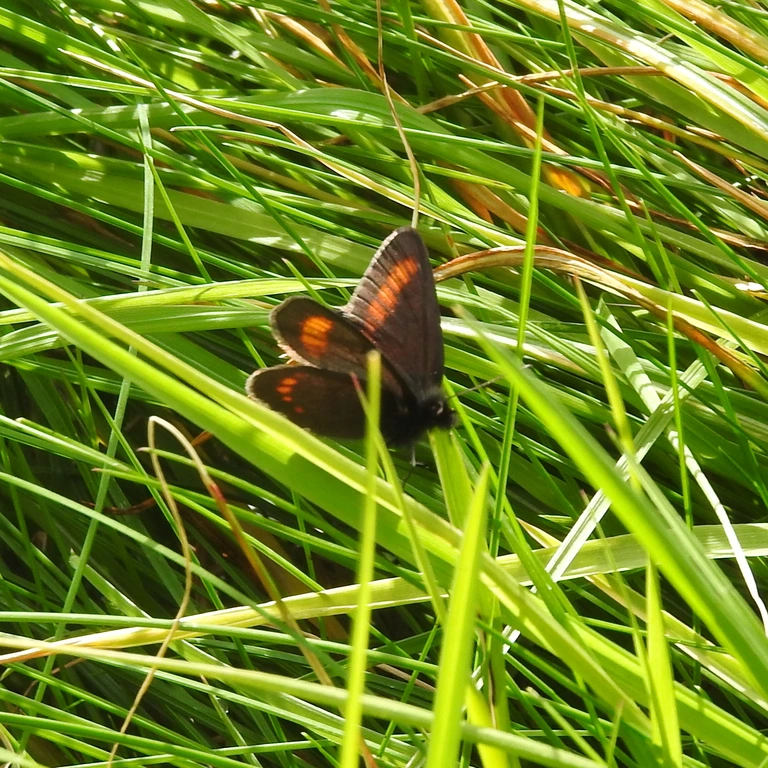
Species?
Erebia pharte
